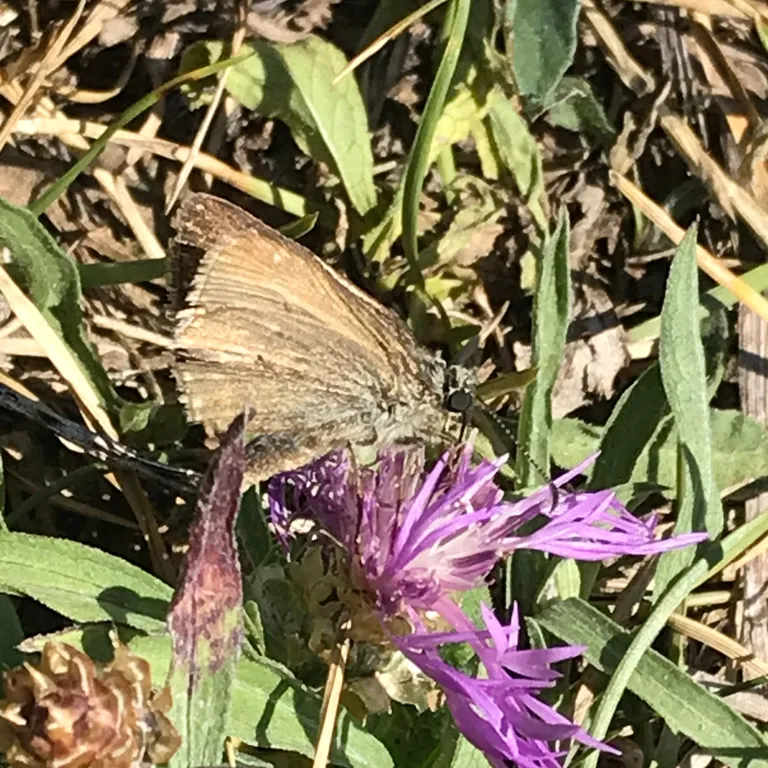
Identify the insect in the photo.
Erynnis tages
